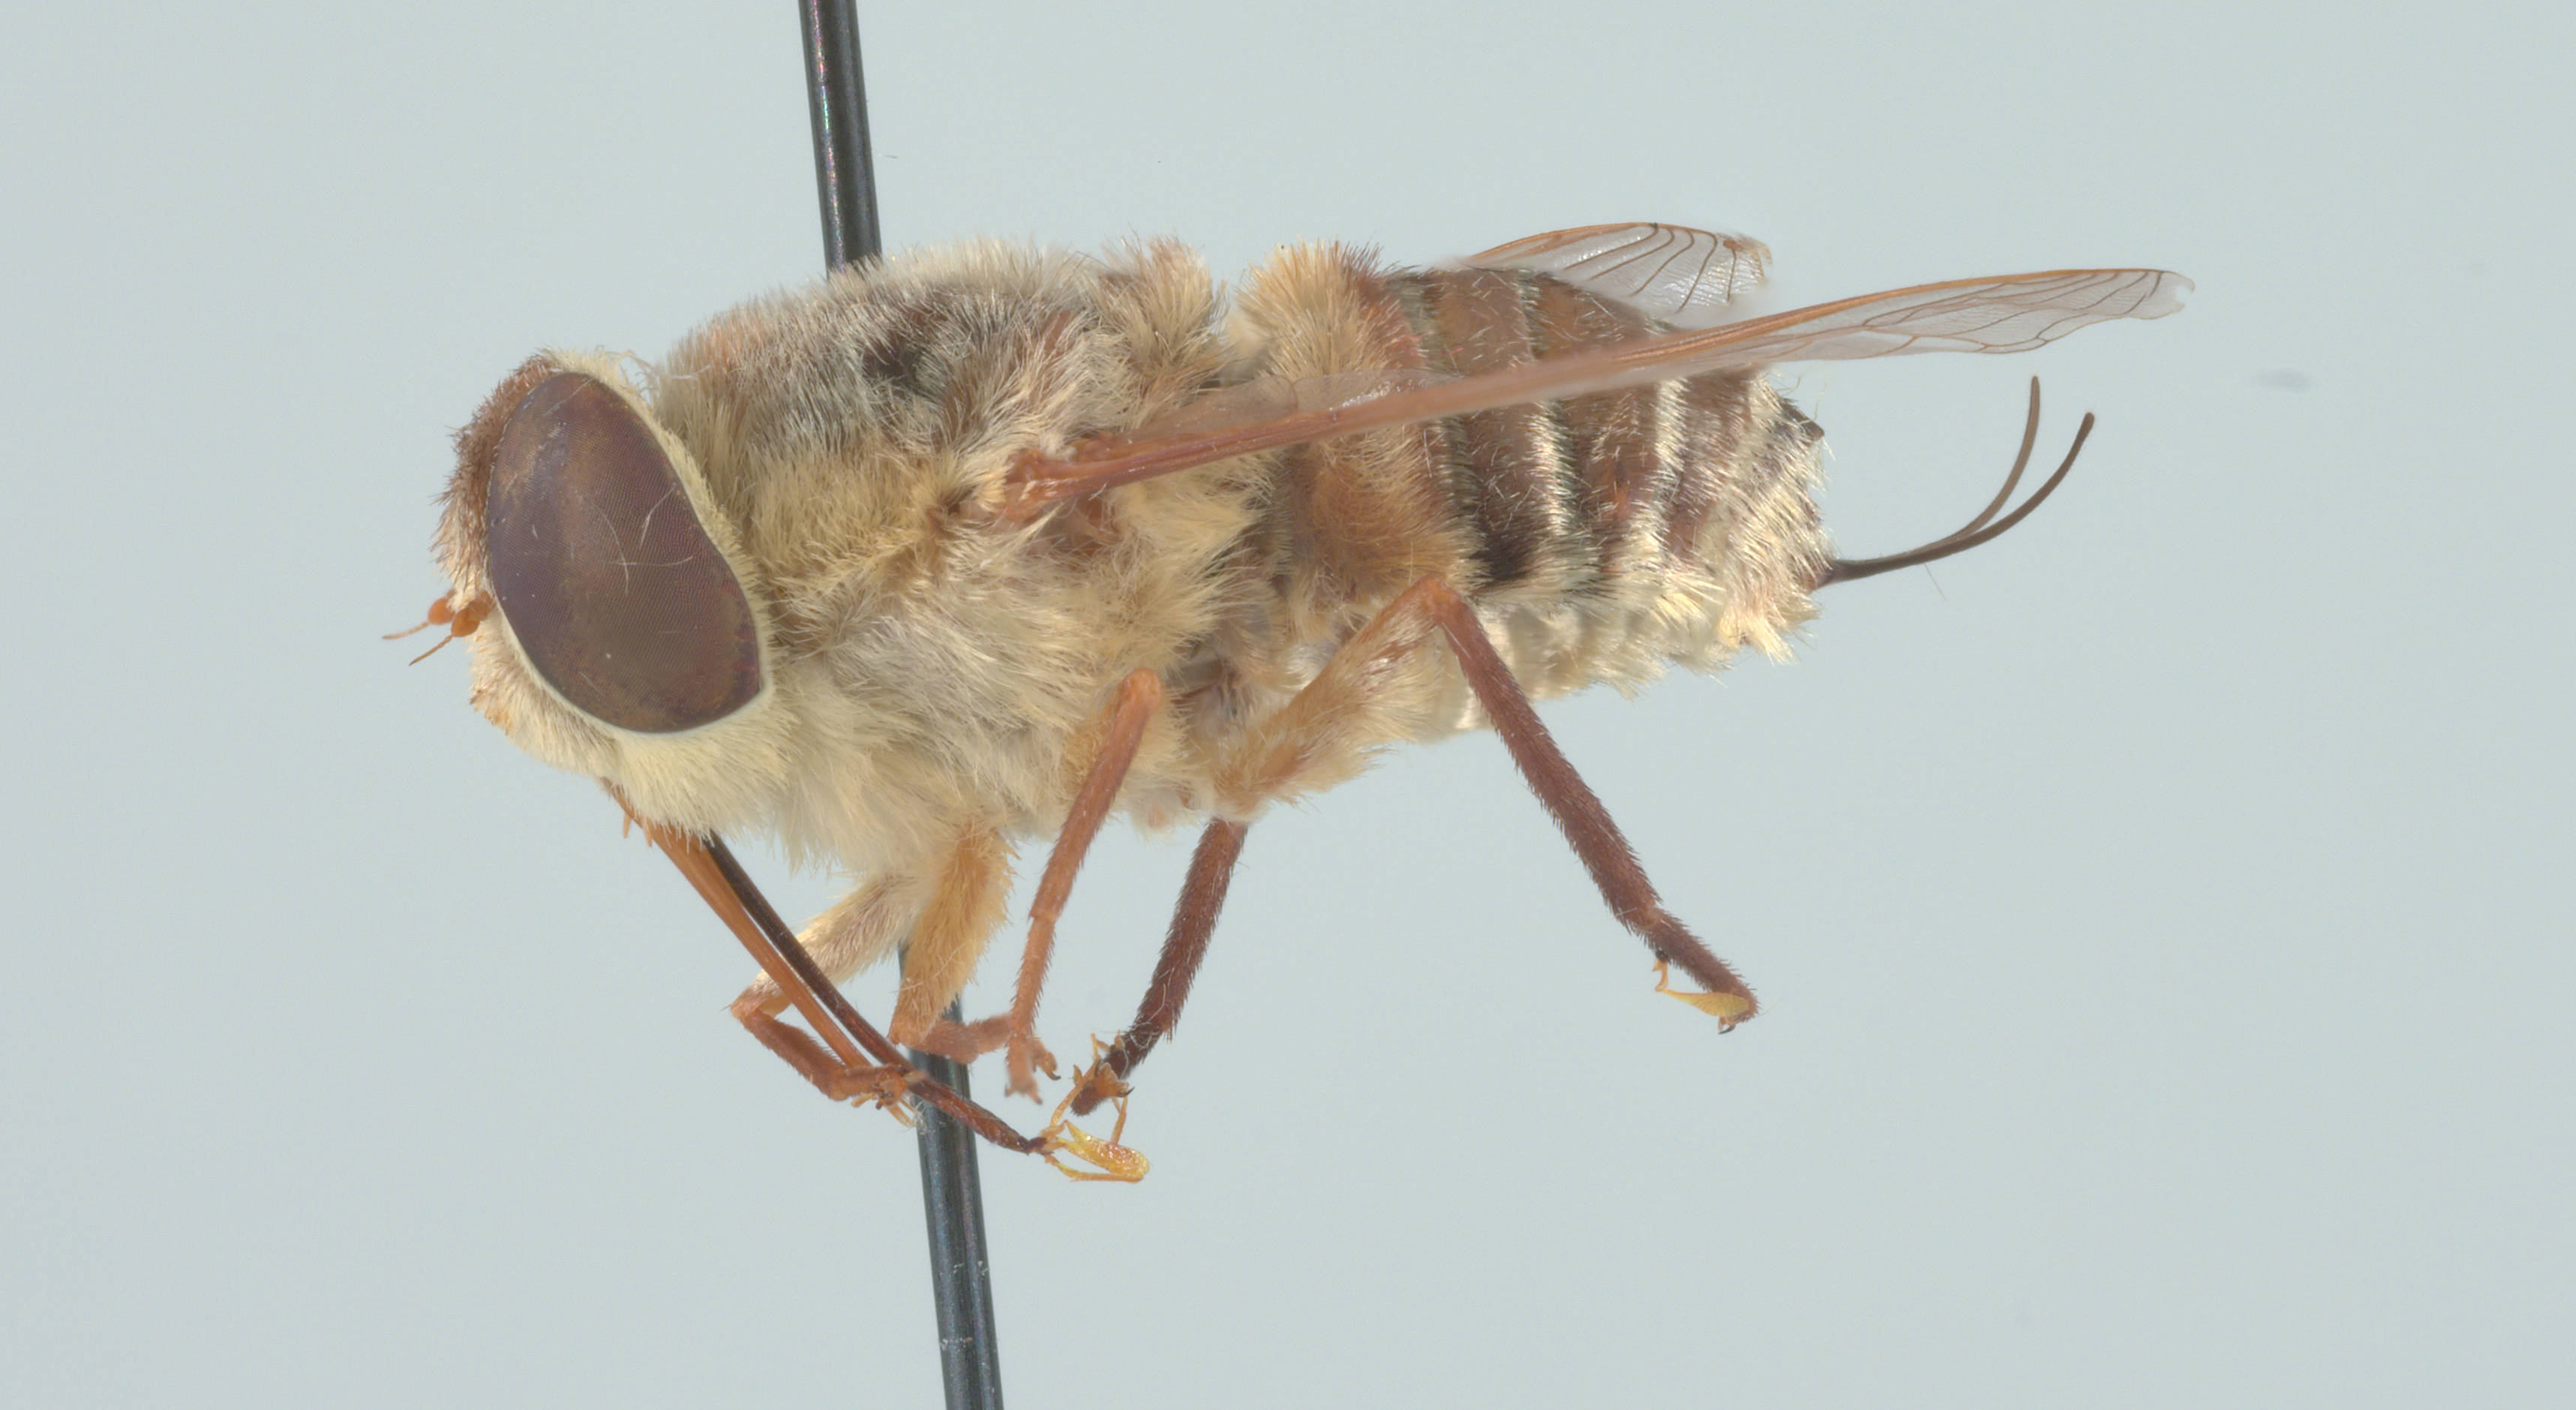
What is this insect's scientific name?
Neorhynchocephalus volaticus
